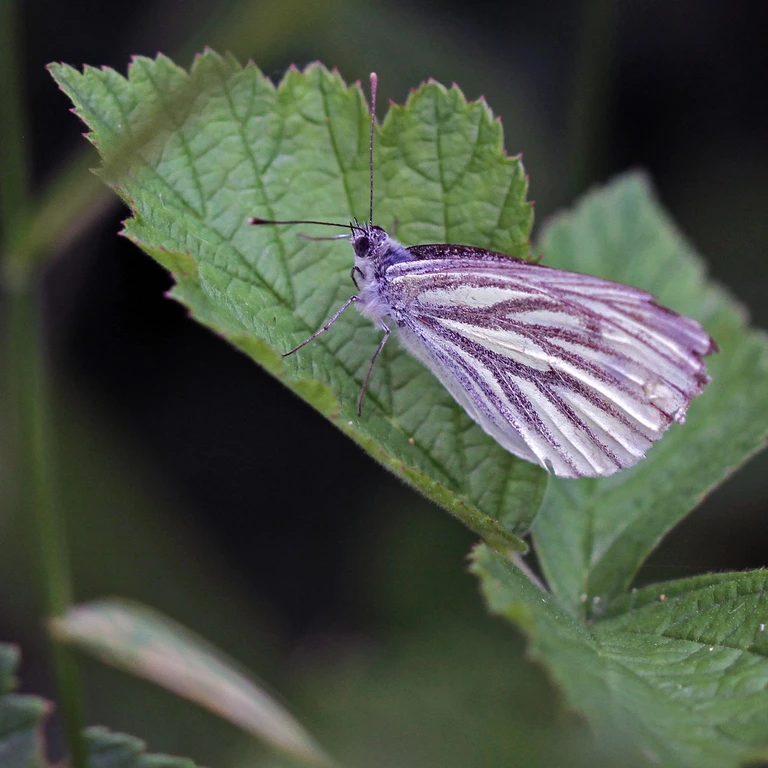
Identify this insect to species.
Pieris napi
